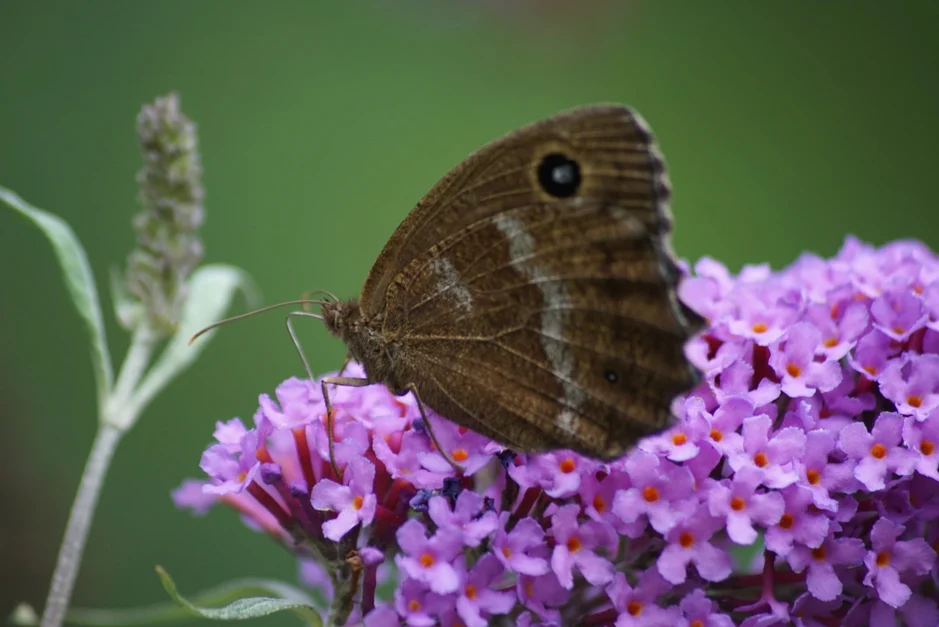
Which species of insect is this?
Minois dryas
